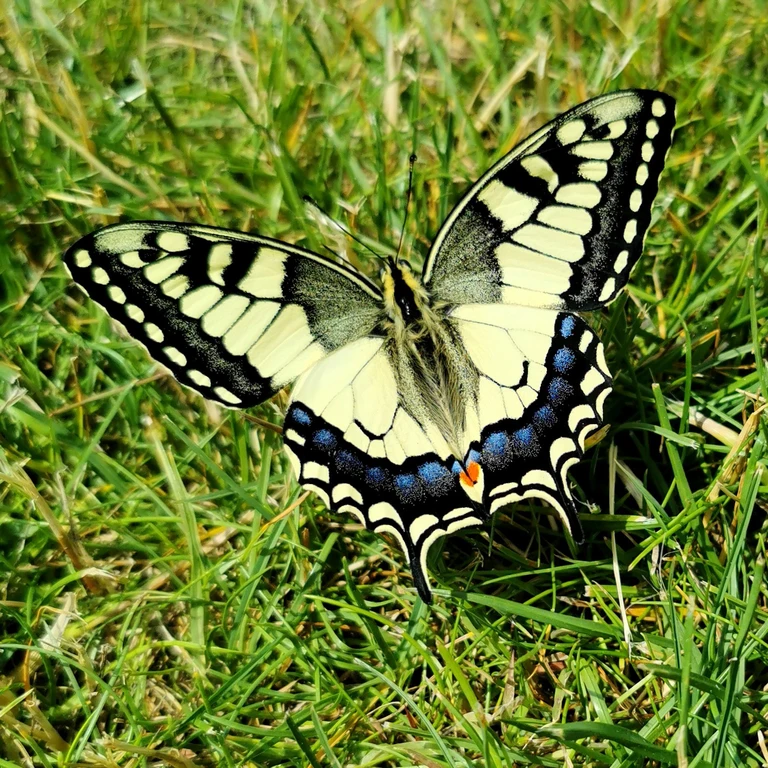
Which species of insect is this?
Papilio machaon
